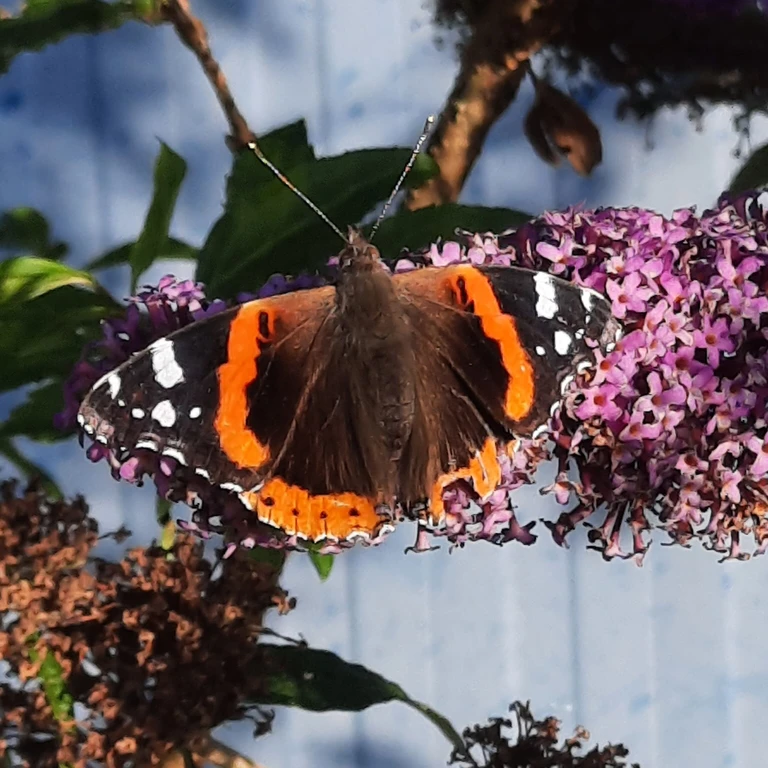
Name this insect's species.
Vanessa atalanta
